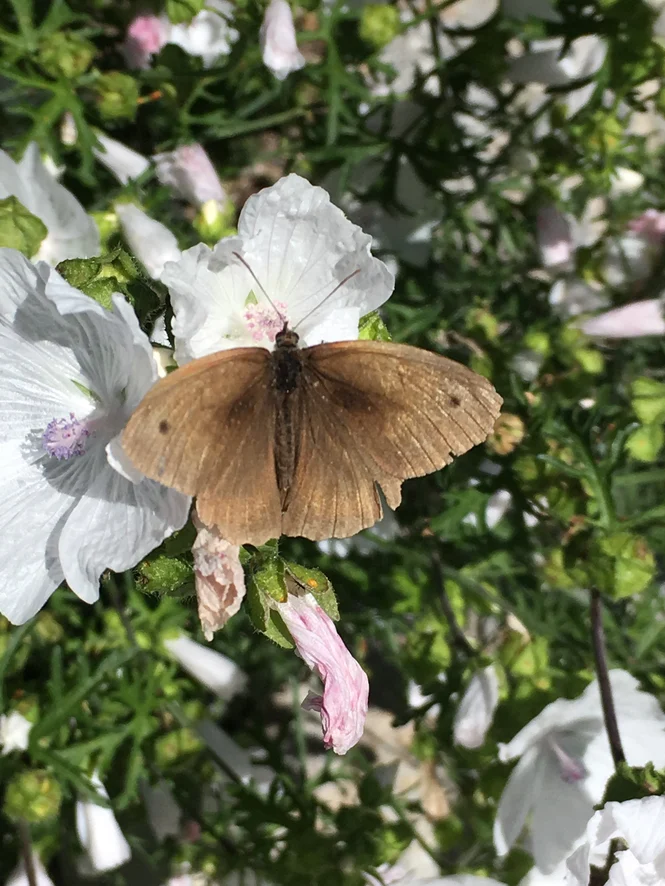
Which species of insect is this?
Maniola jurtina
